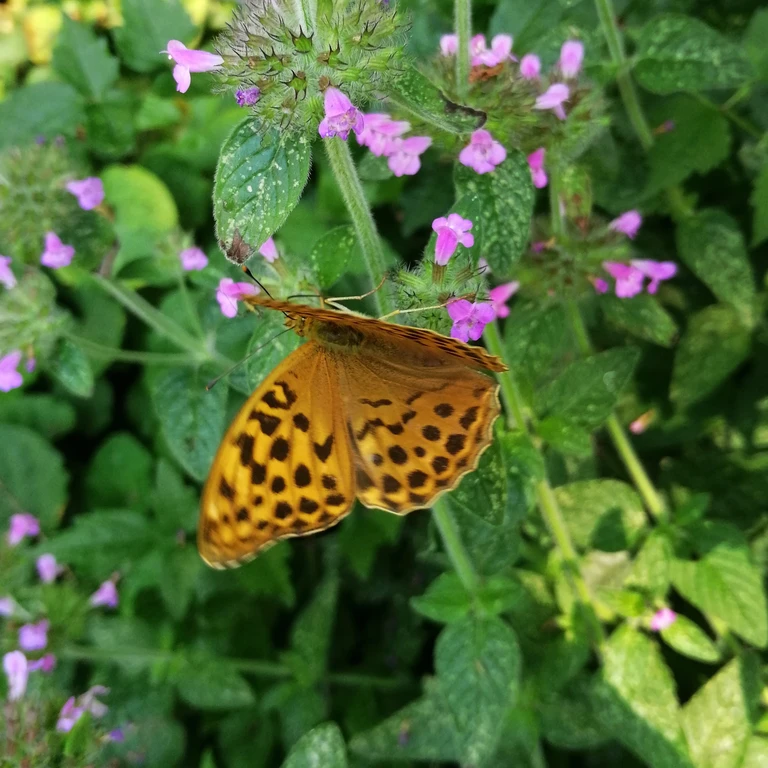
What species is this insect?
Argynnis paphia
